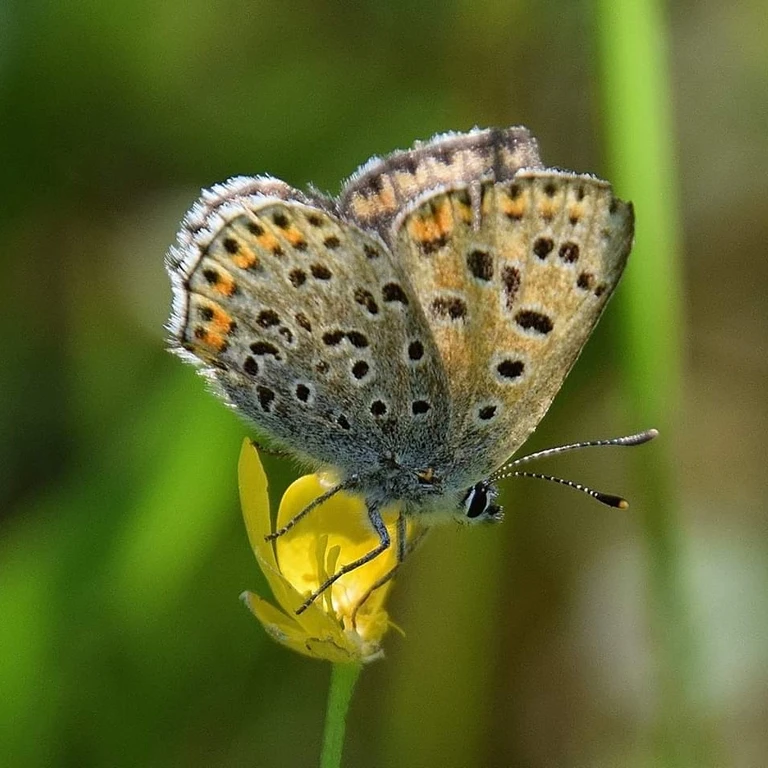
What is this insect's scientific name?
Lycaena tityrus (also Loweia tityrus)
